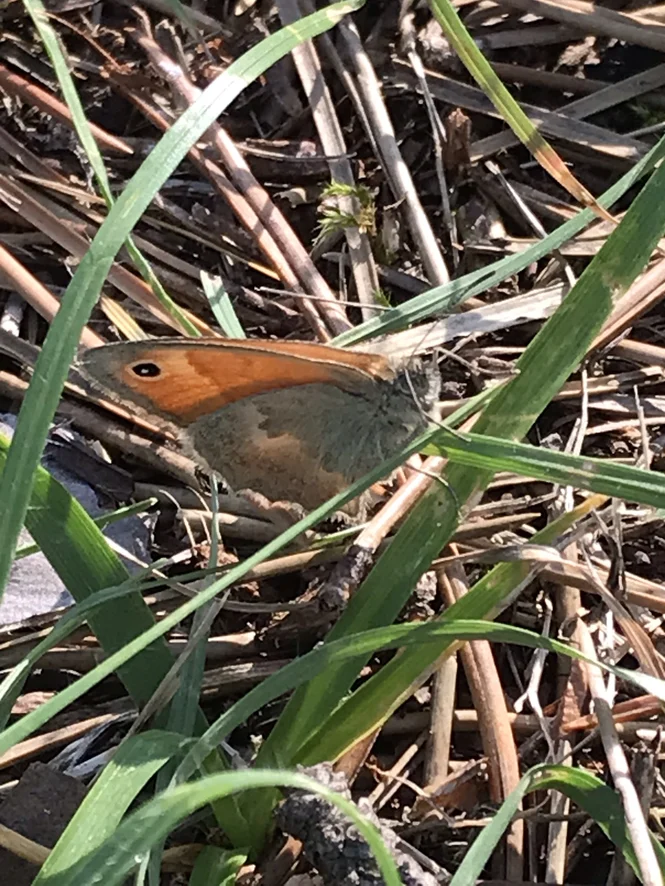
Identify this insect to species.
Coenonympha pamphilus
